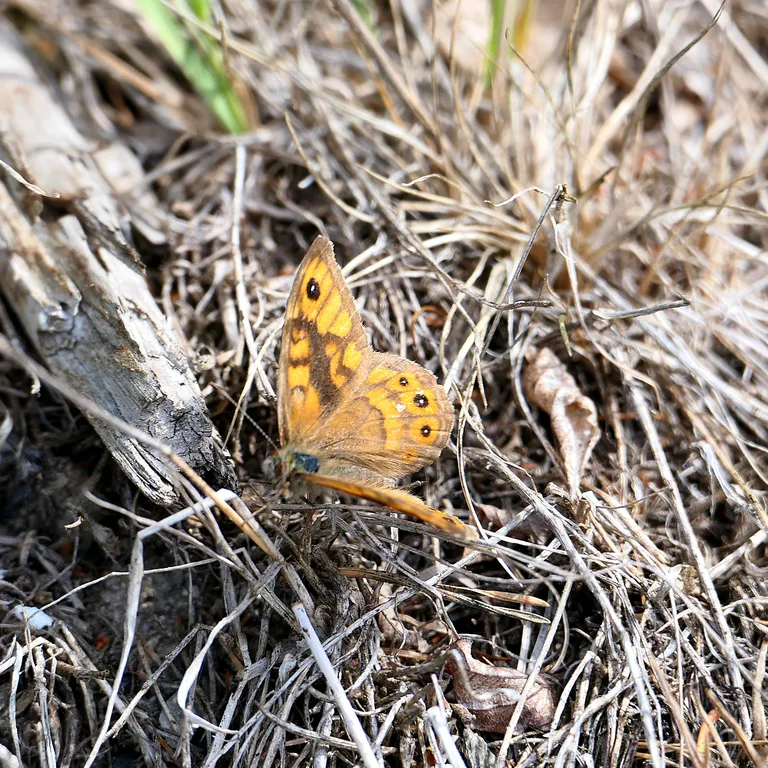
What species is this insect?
Lasiommata megera (also Pararge megera)
